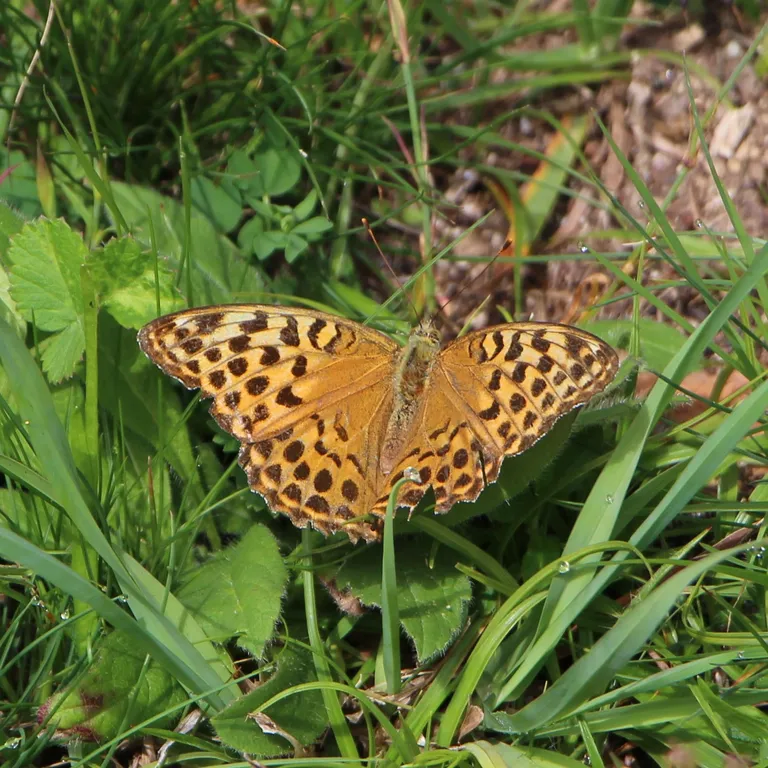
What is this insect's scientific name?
Argynnis paphia
